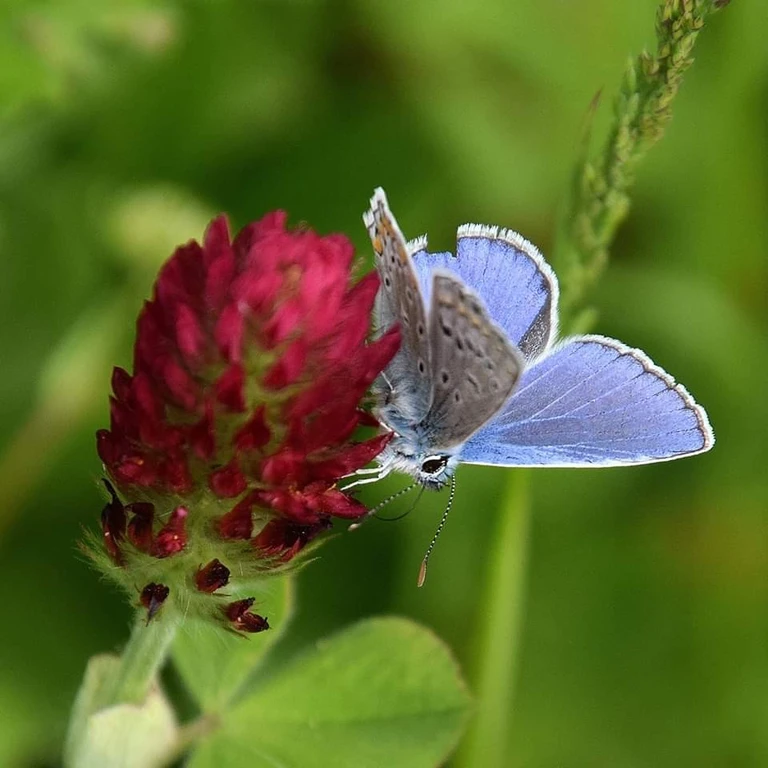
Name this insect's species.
Polyommatus icarus
